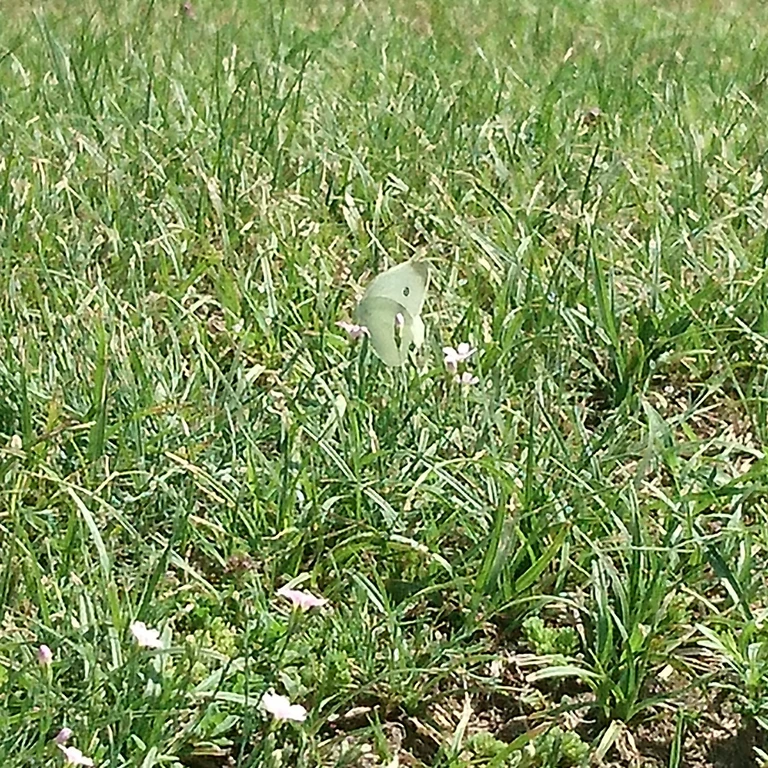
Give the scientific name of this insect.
Pieris rapae
